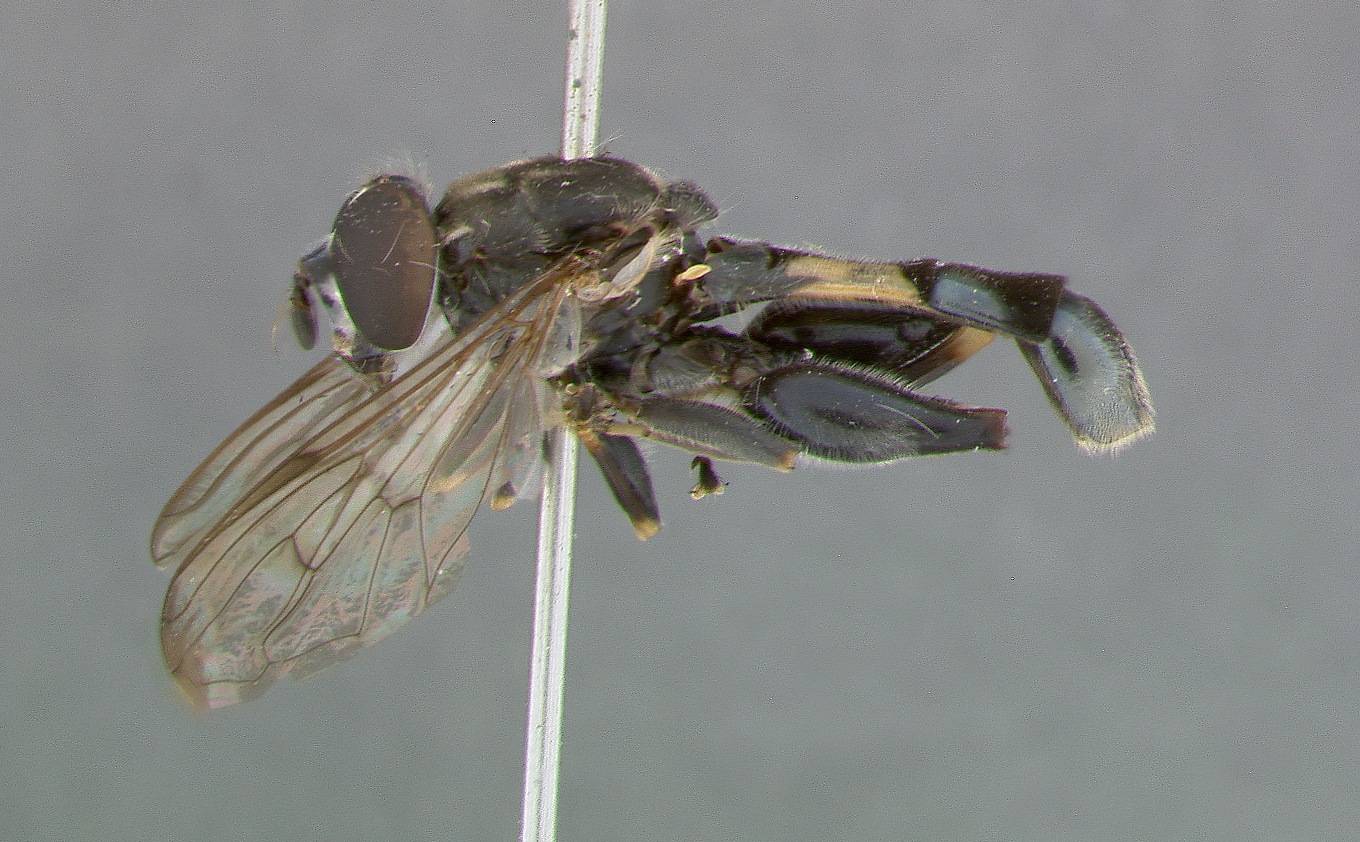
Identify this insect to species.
Planes willistoni
